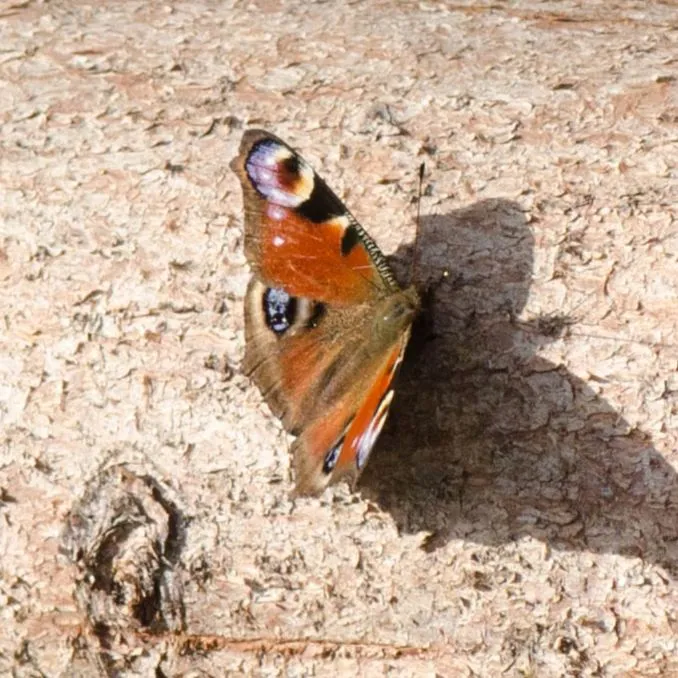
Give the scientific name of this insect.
Aglais io
